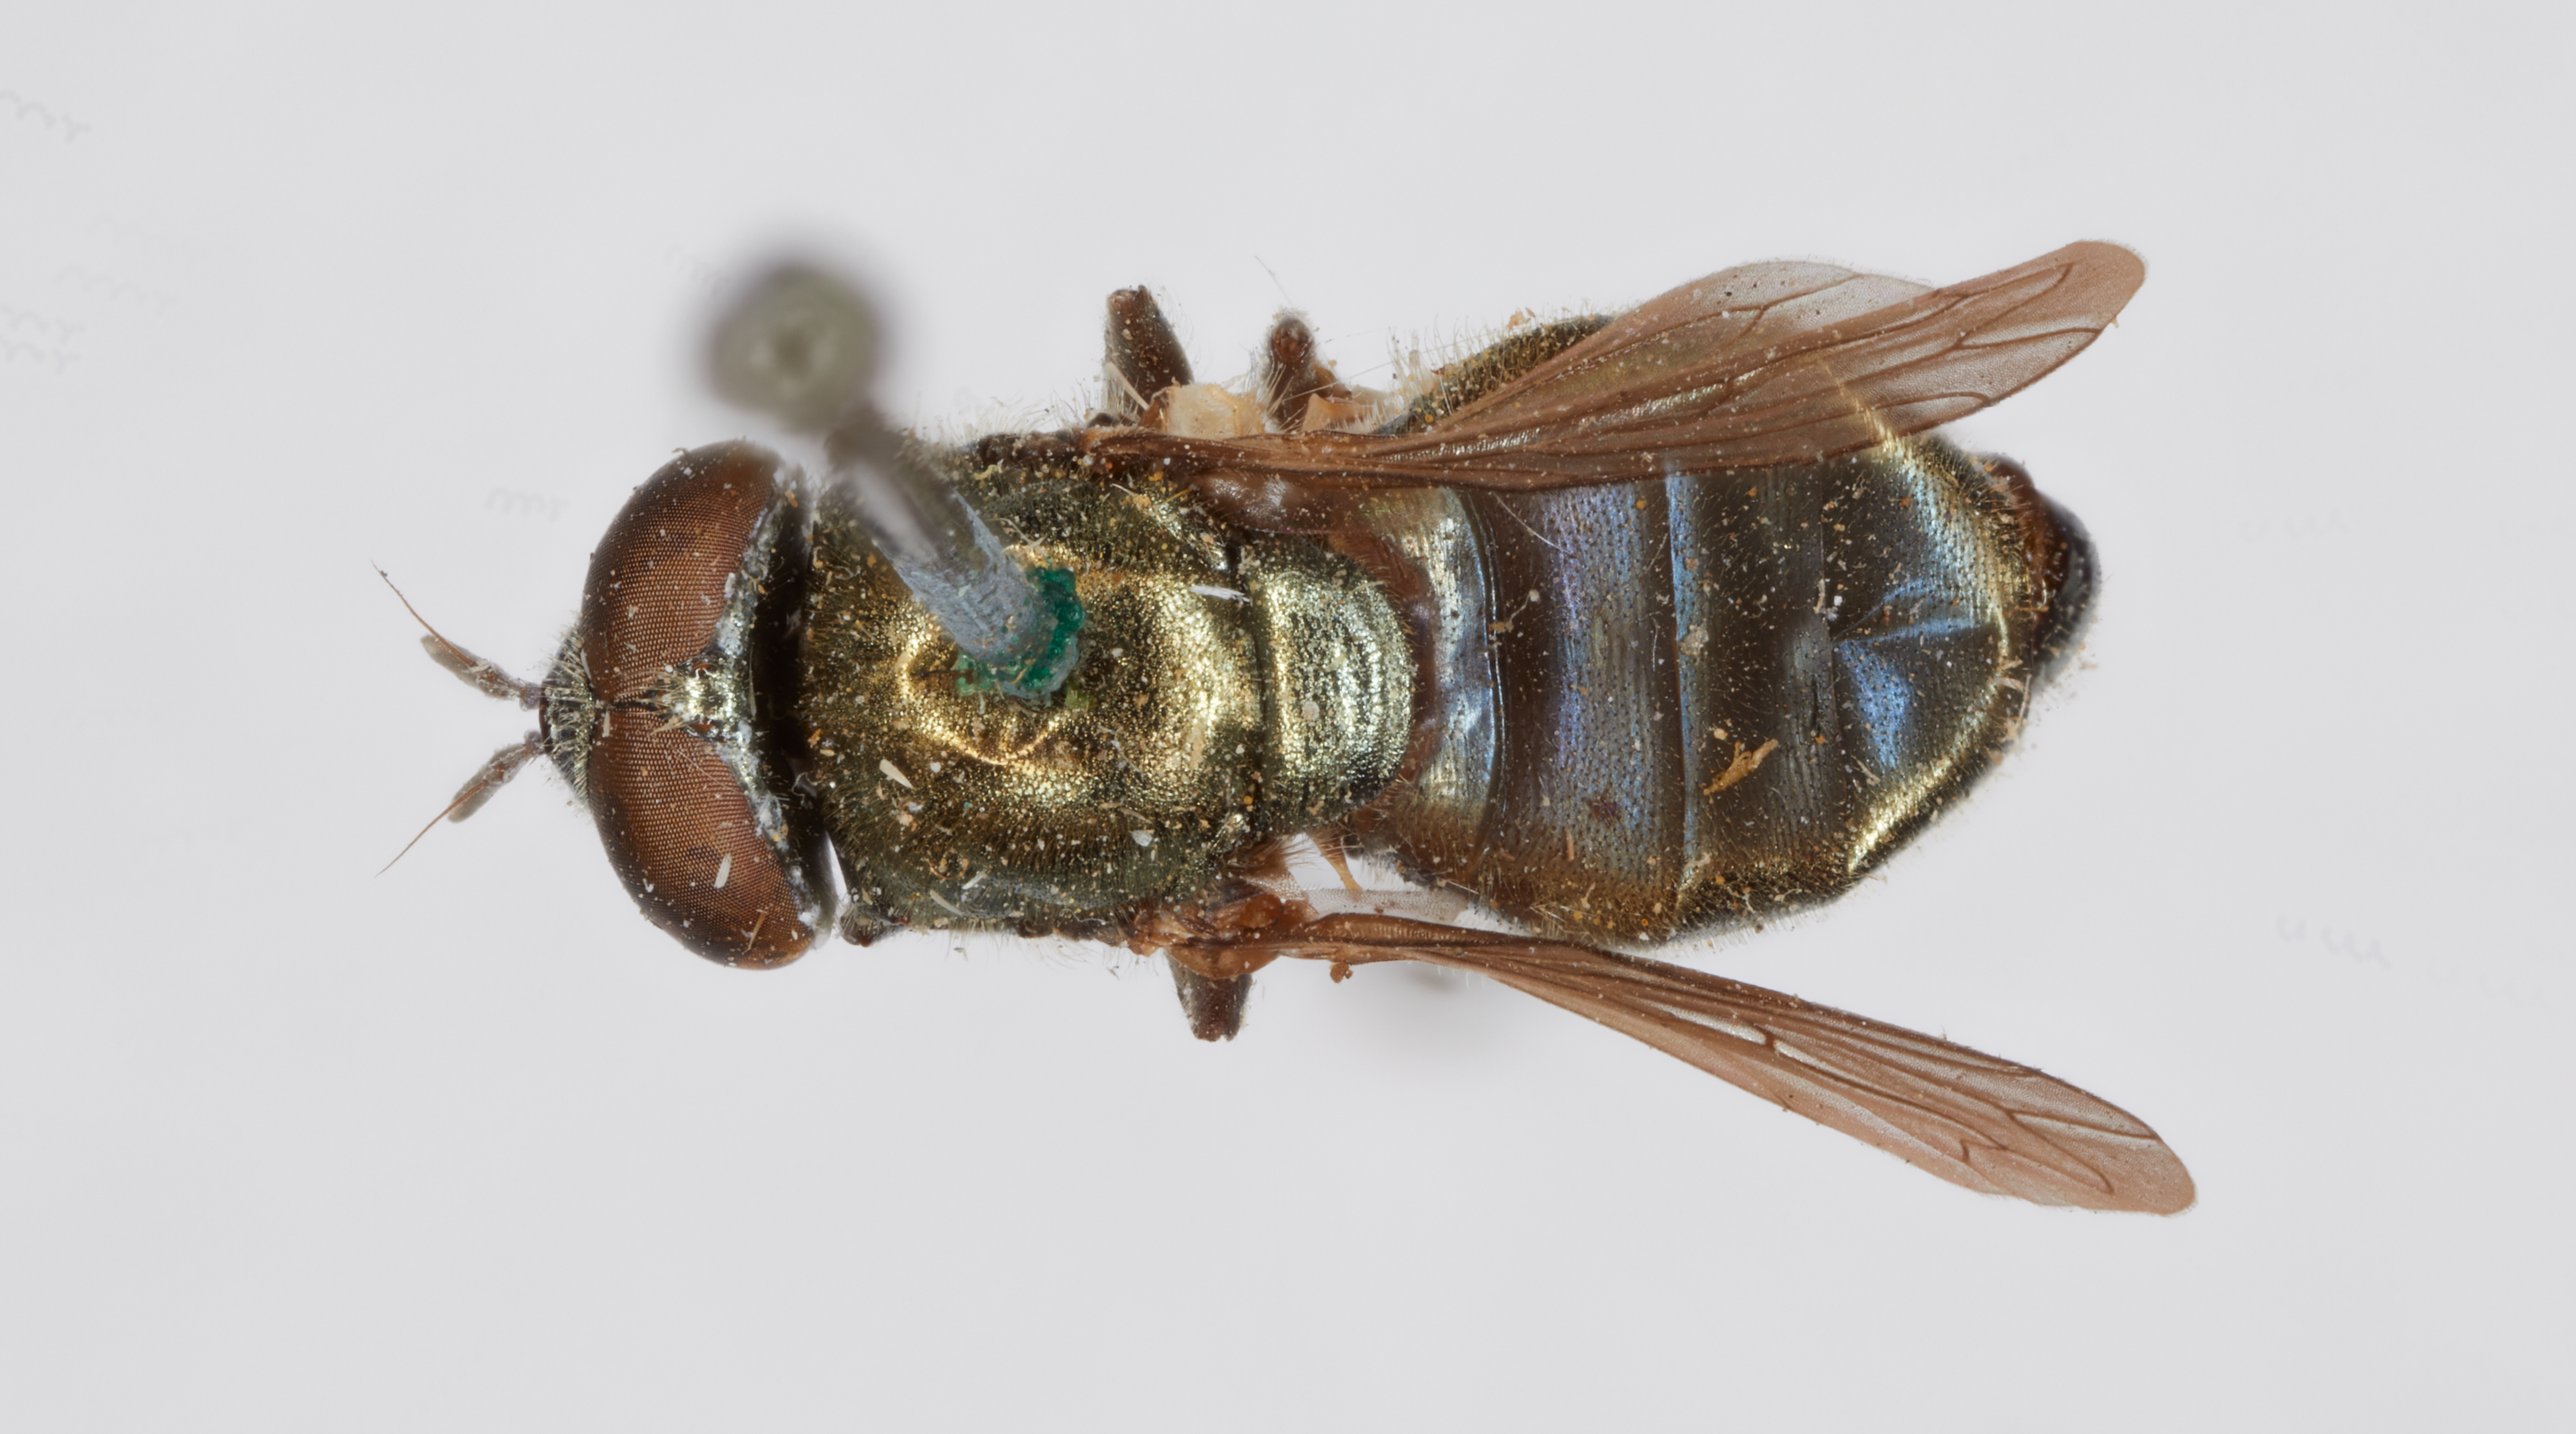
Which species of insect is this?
Chrysogaster stigmatus
